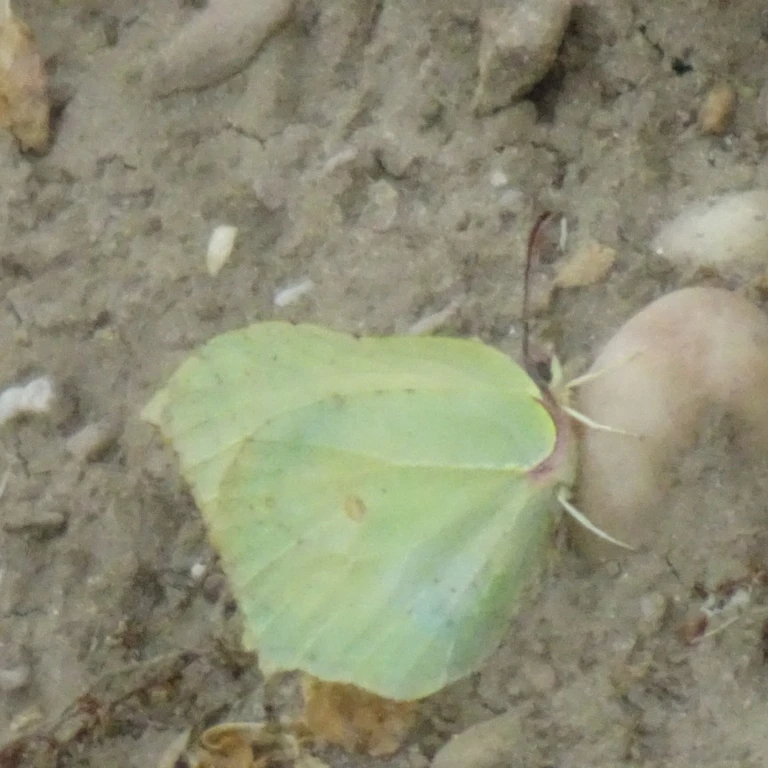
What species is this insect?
Gonepteryx rhamni
